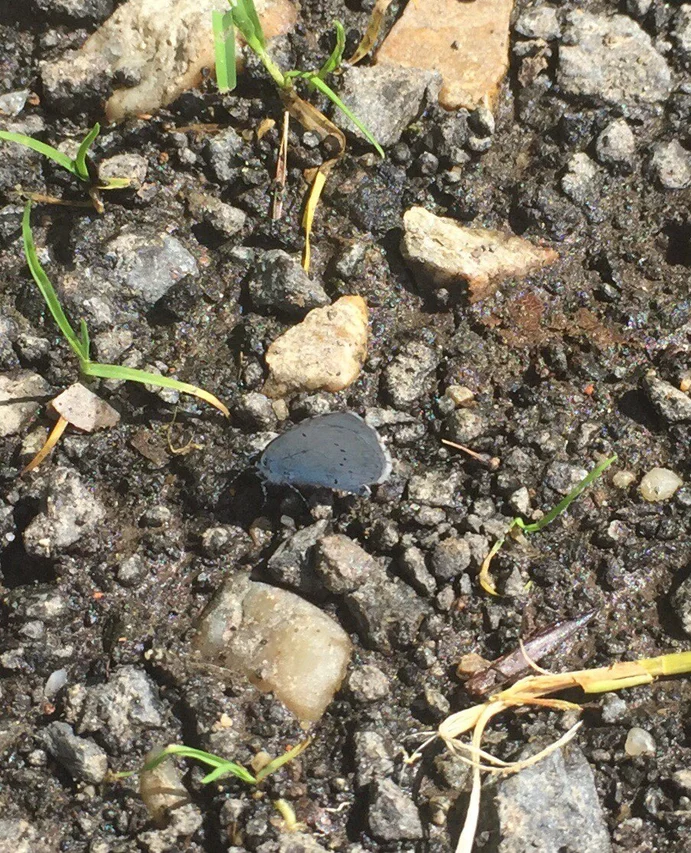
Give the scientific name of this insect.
Celastrina argiolus
